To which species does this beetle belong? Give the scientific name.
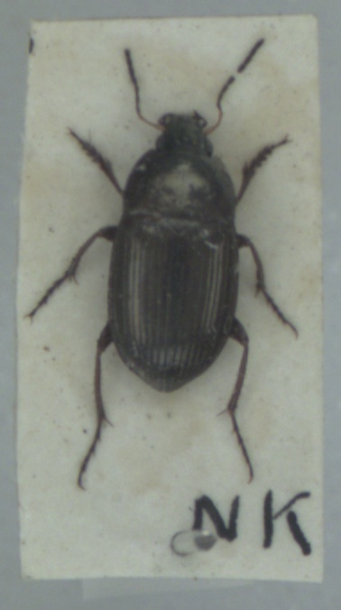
Amara ovata
